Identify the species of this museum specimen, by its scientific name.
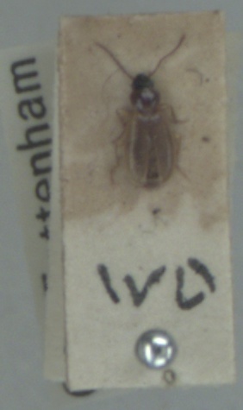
Trechus quadristriatus
